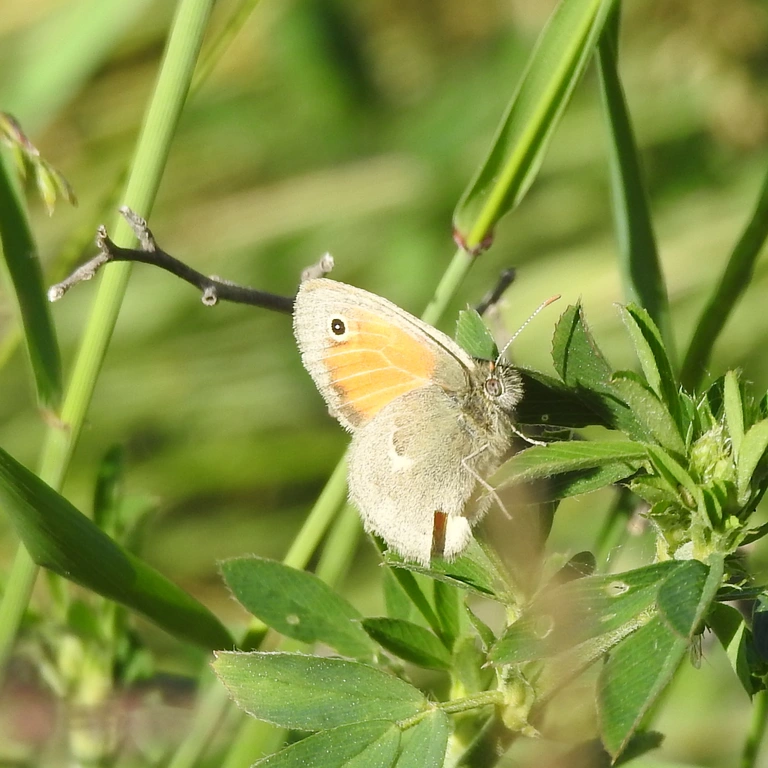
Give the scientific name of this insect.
Coenonympha pamphilus
